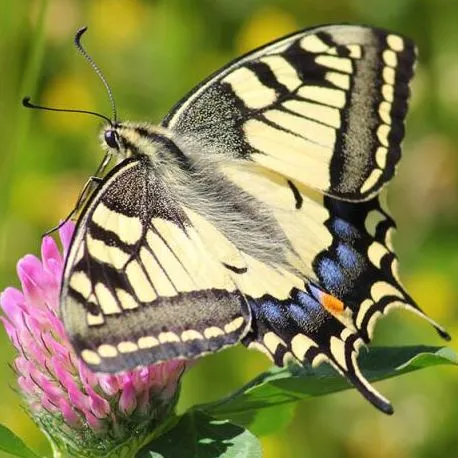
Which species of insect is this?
Papilio machaon
